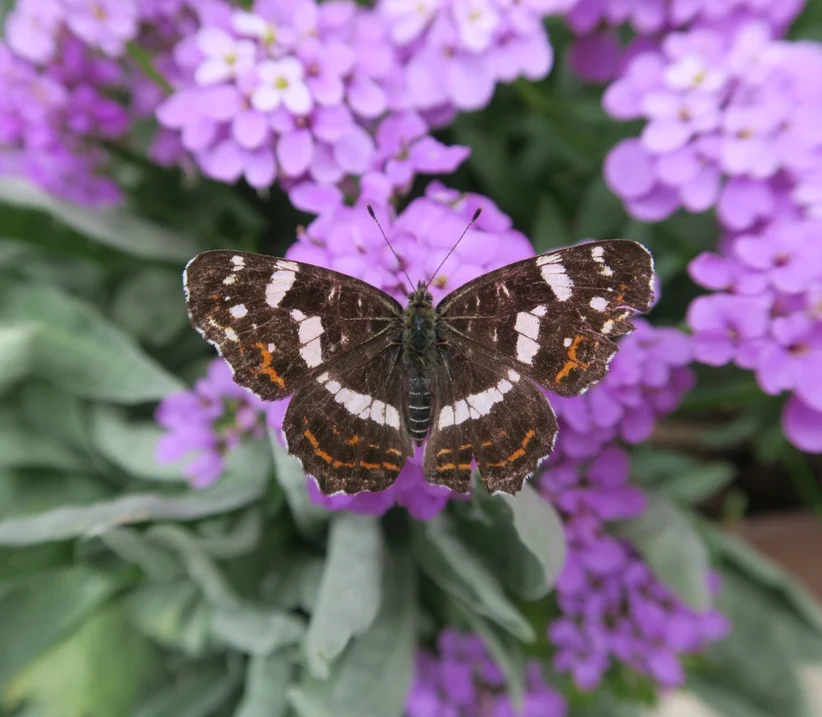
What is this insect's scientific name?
Araschnia levana
